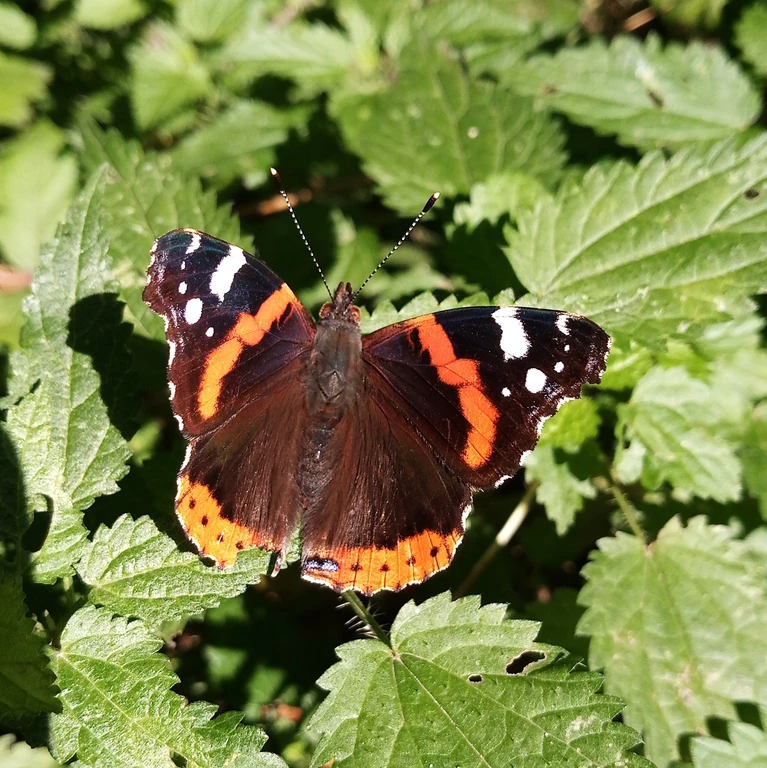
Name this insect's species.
Vanessa atalanta
